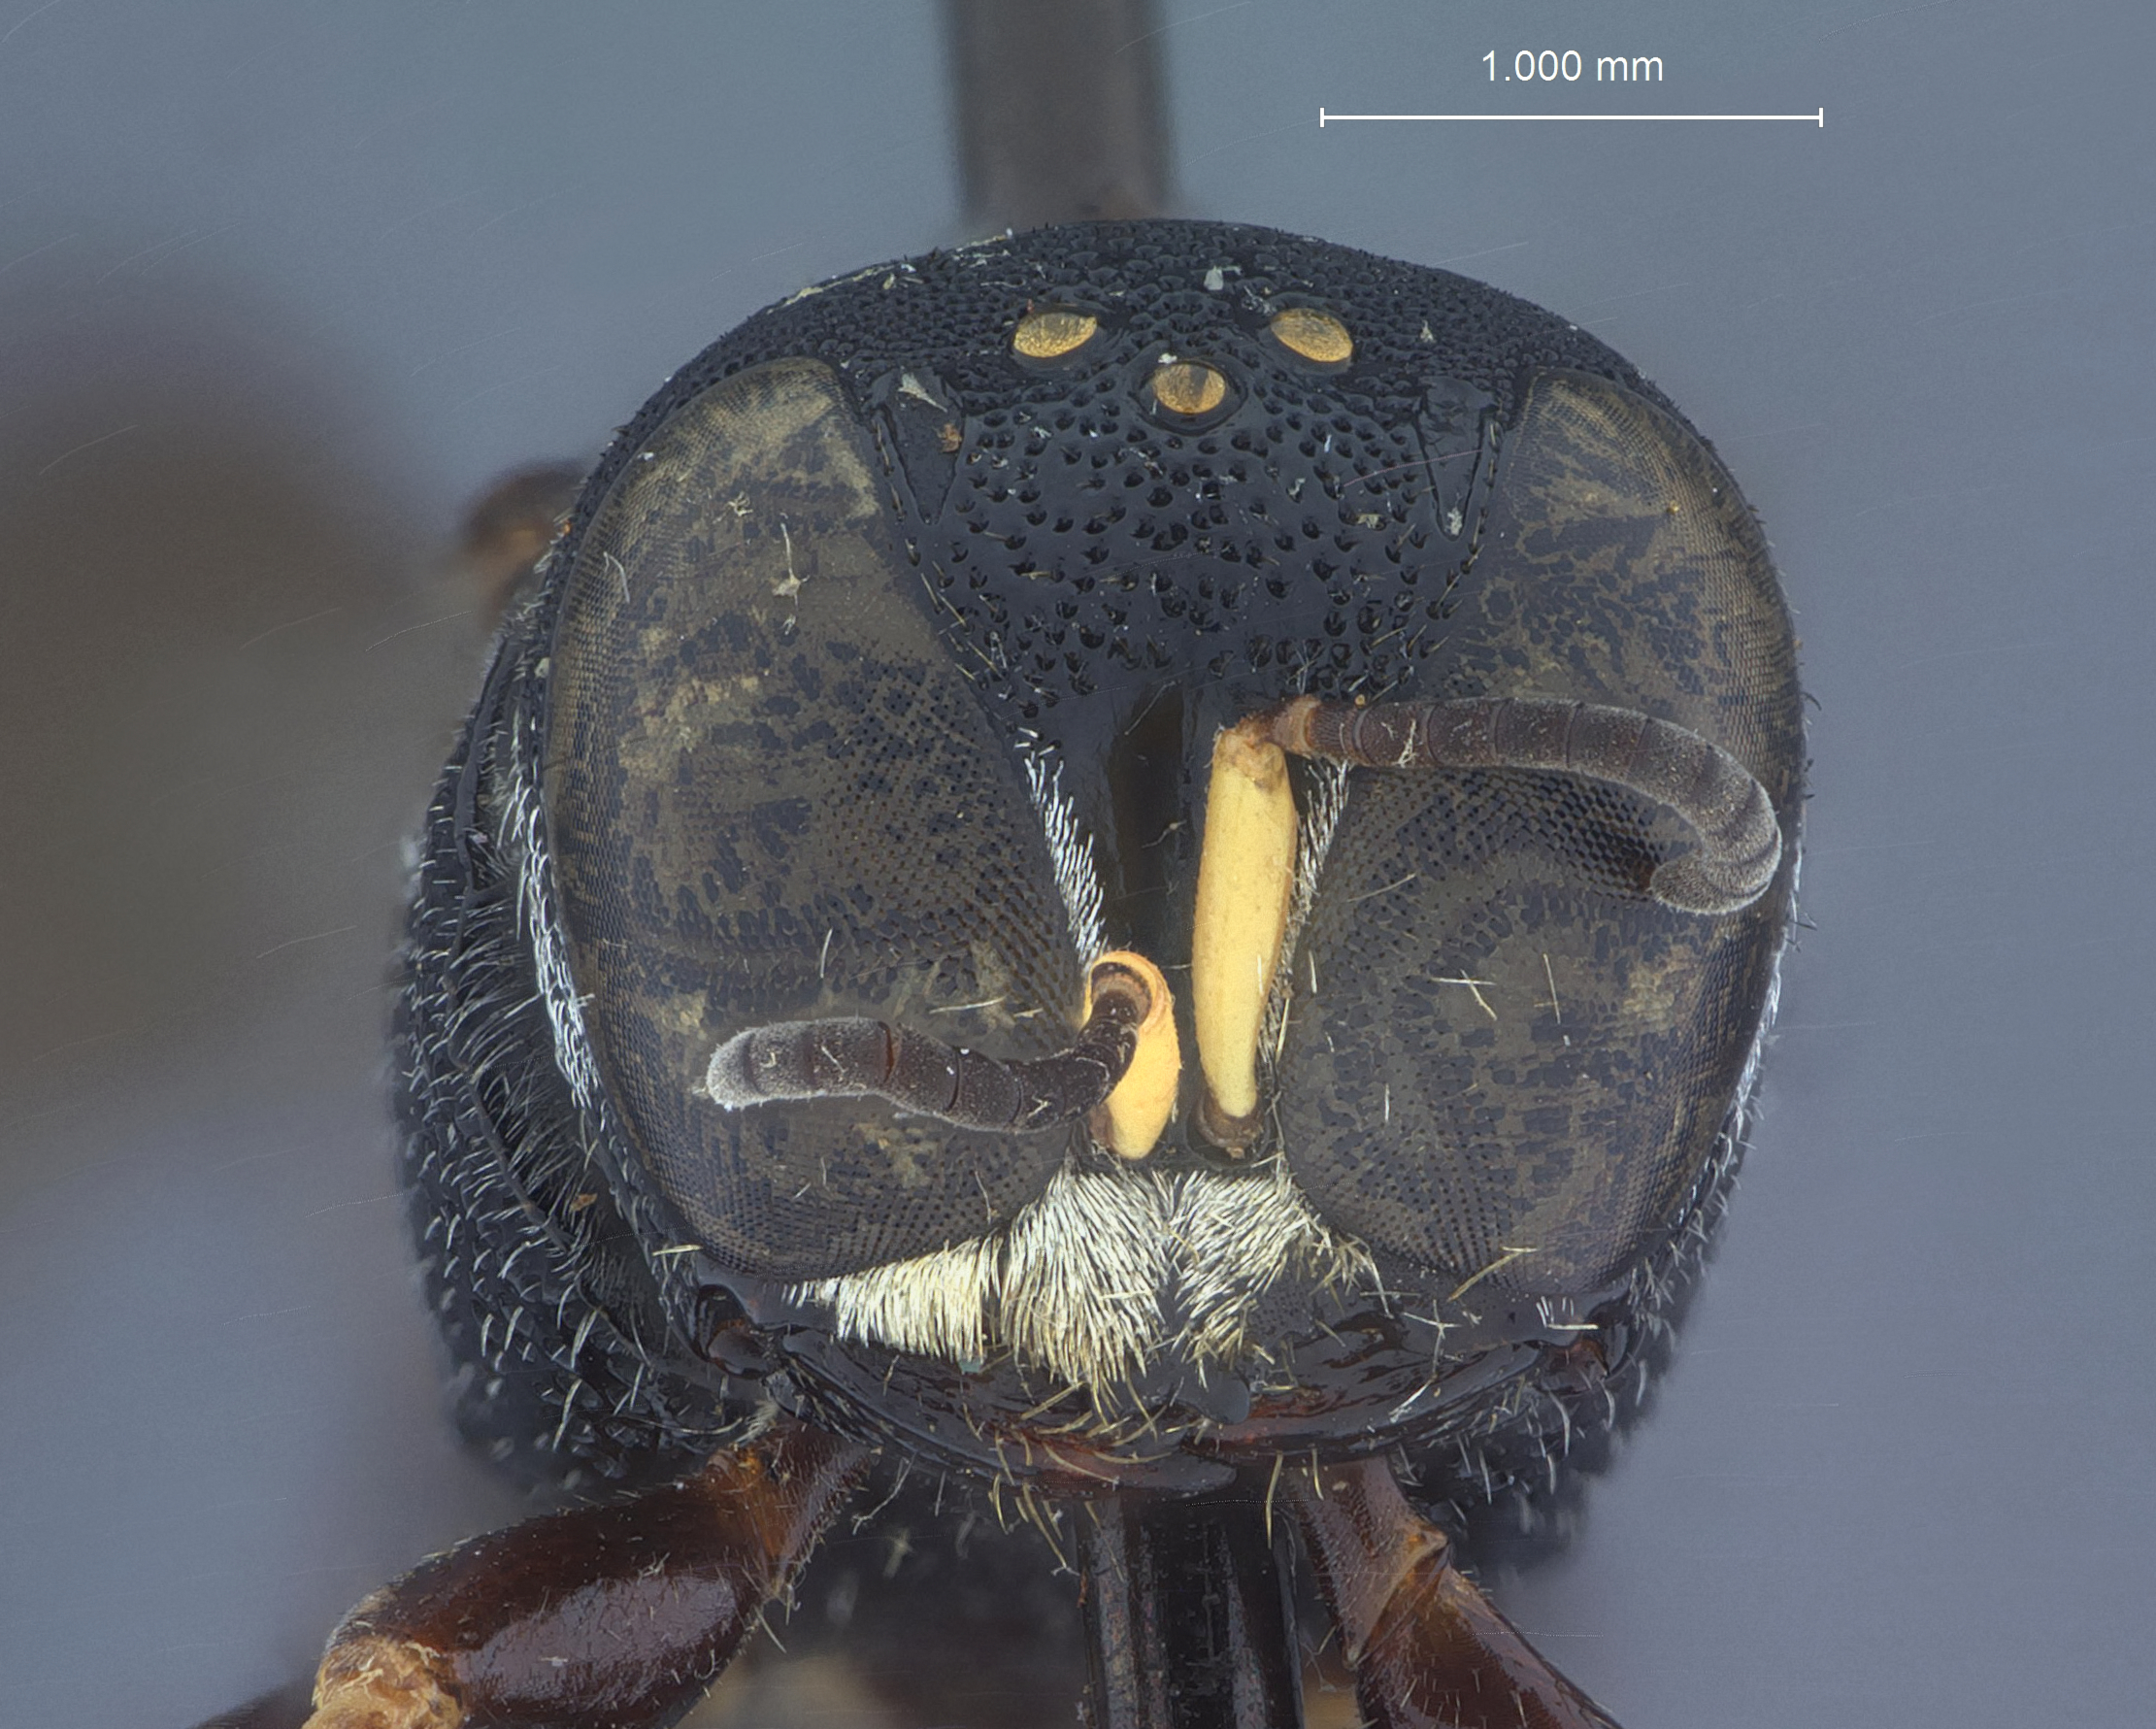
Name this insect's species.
Lestica krombeini
